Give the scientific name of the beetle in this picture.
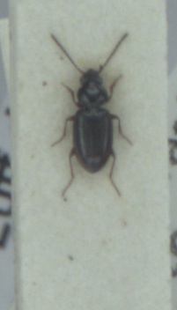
Bembidion guttula
